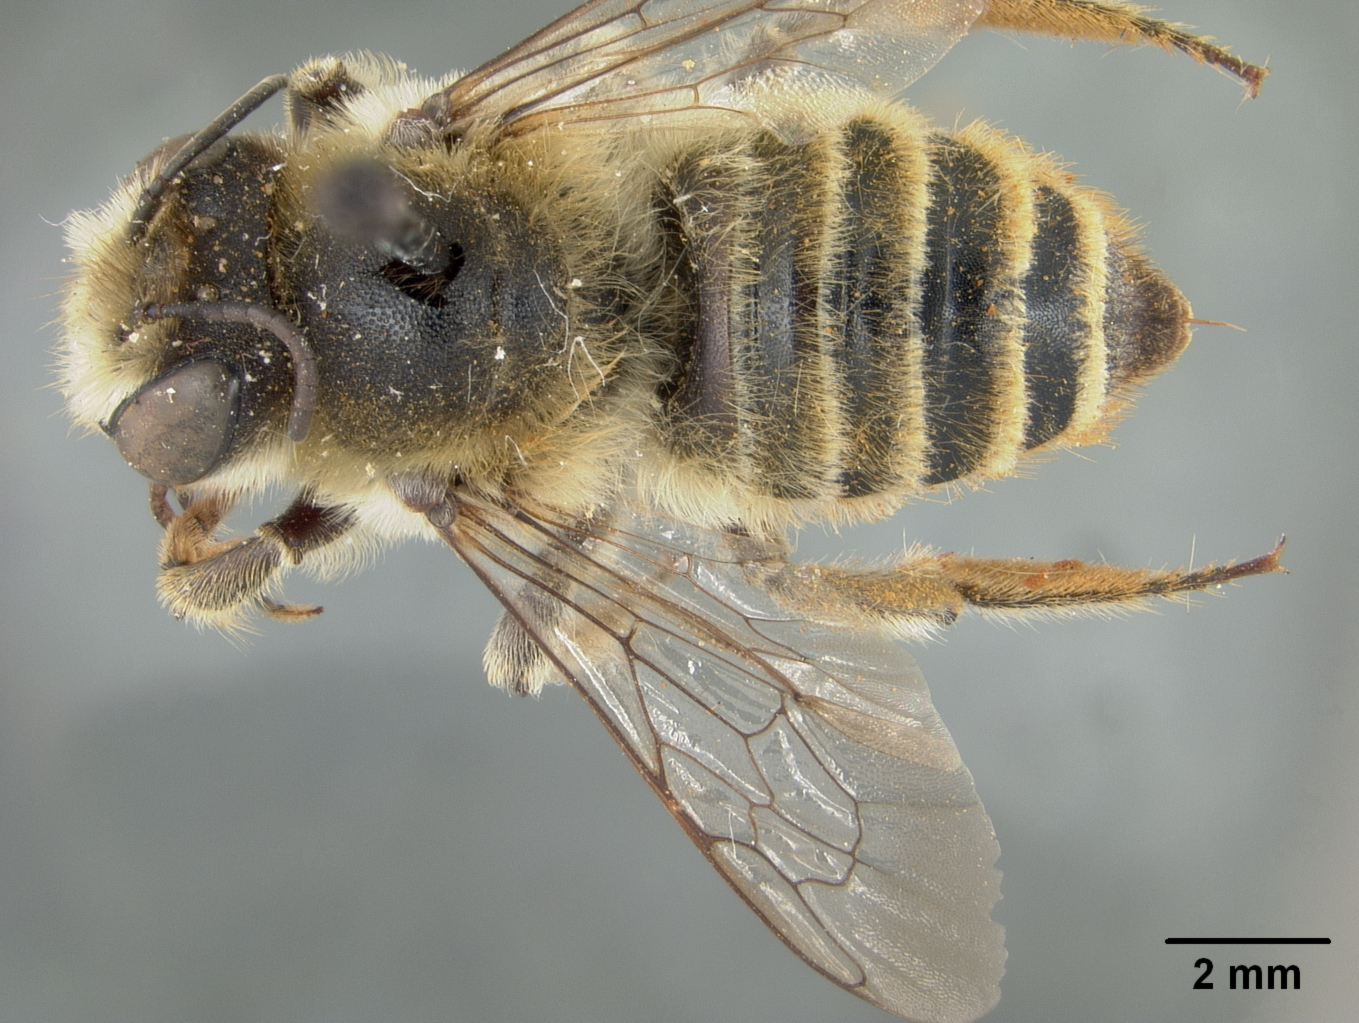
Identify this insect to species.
Megachile kashgarensis
